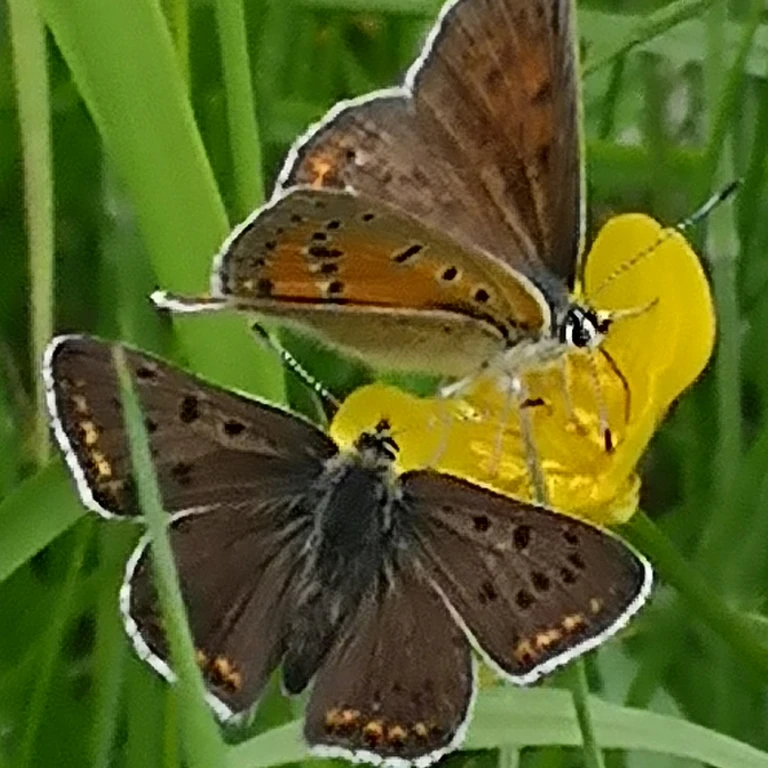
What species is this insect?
Lycaena tityrus (also Loweia tityrus)
